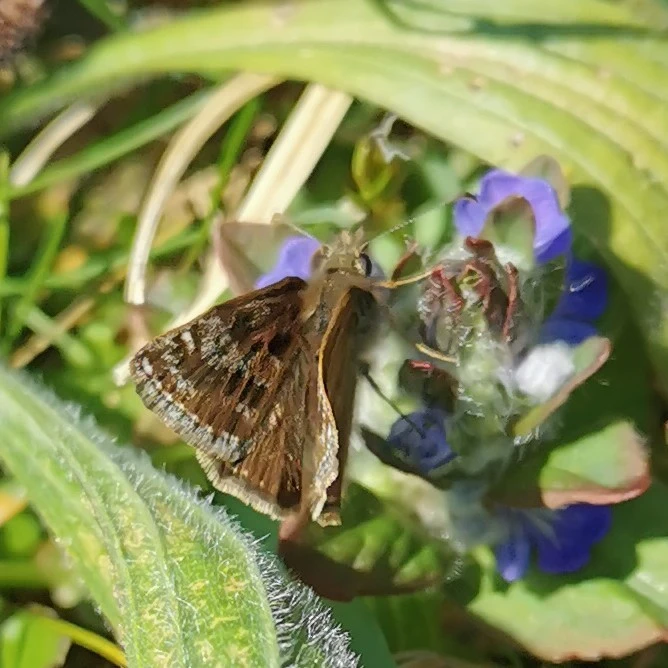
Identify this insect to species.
Erynnis tages
